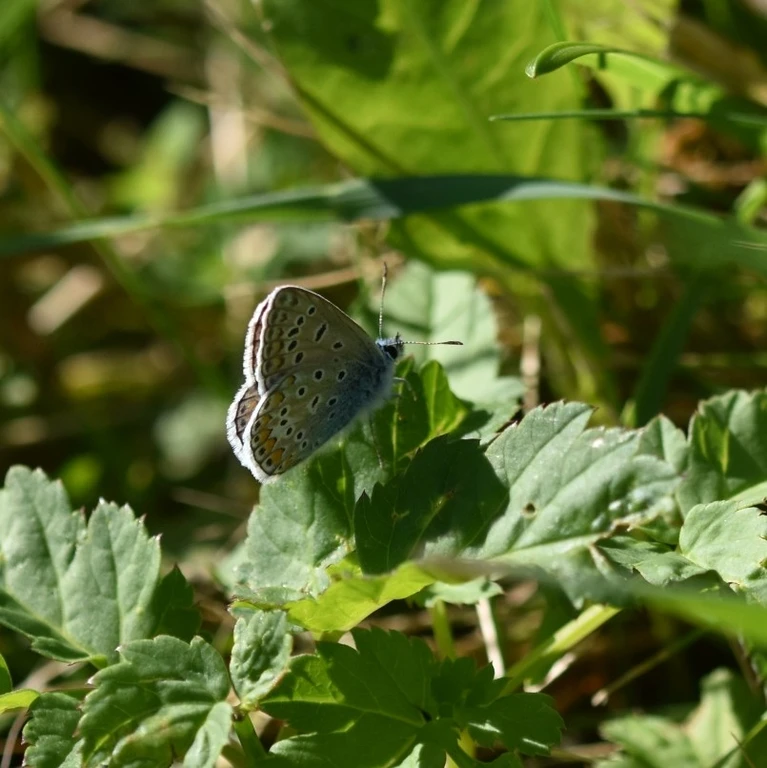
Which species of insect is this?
Polyommatus icarus
